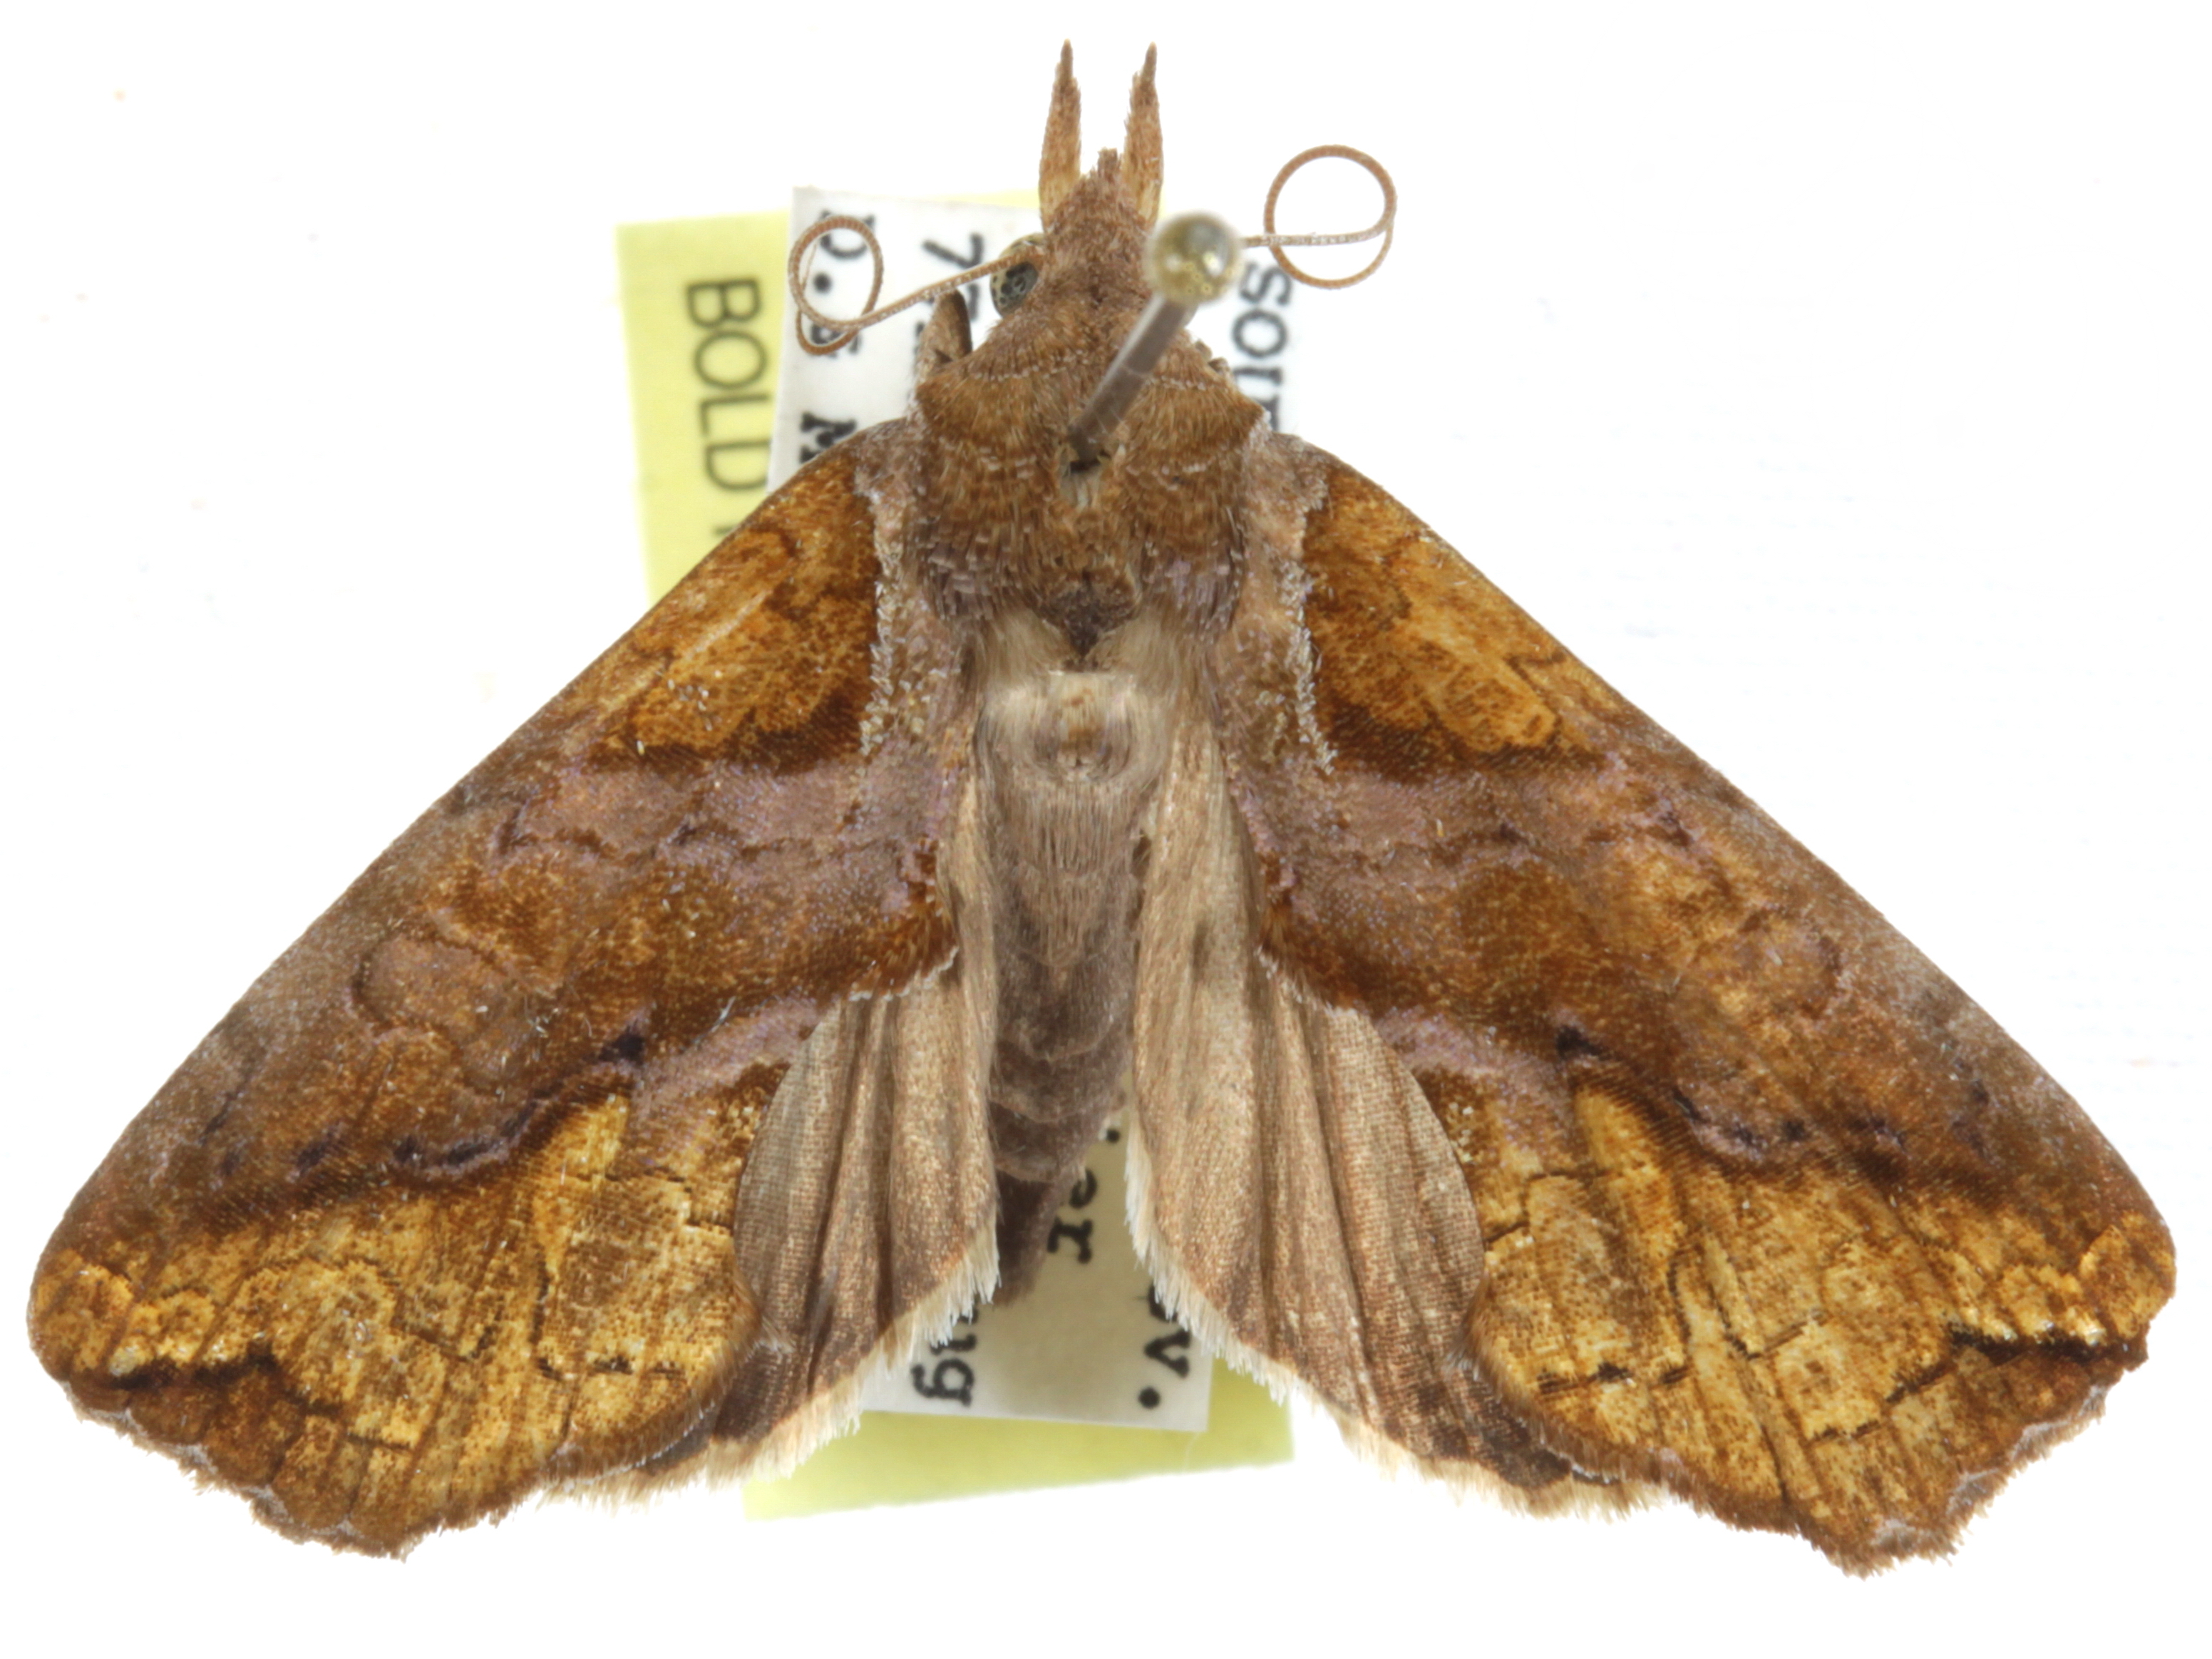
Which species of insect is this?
Plusiodonta natalensis
